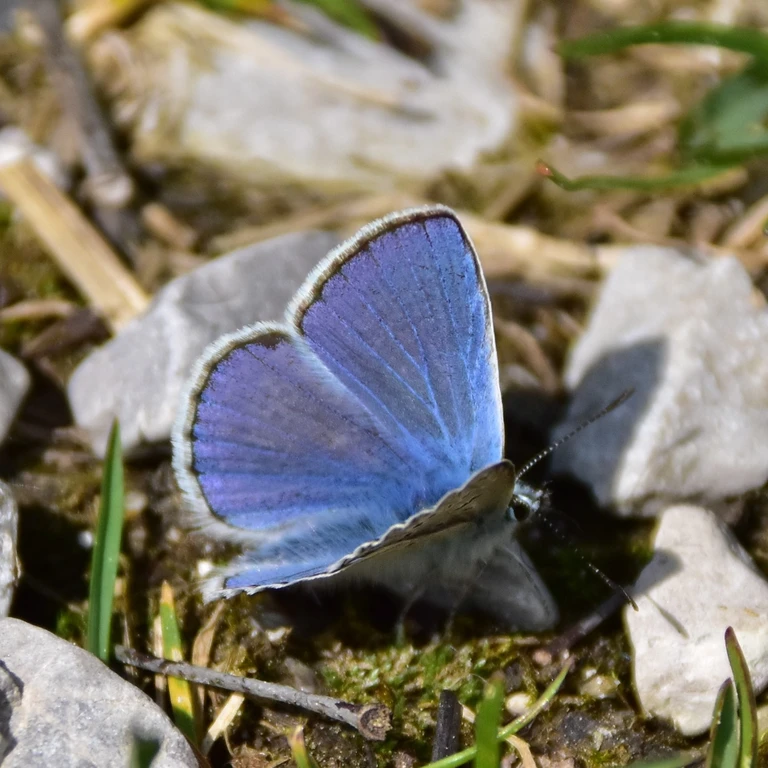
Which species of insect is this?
Polyommatus icarus
